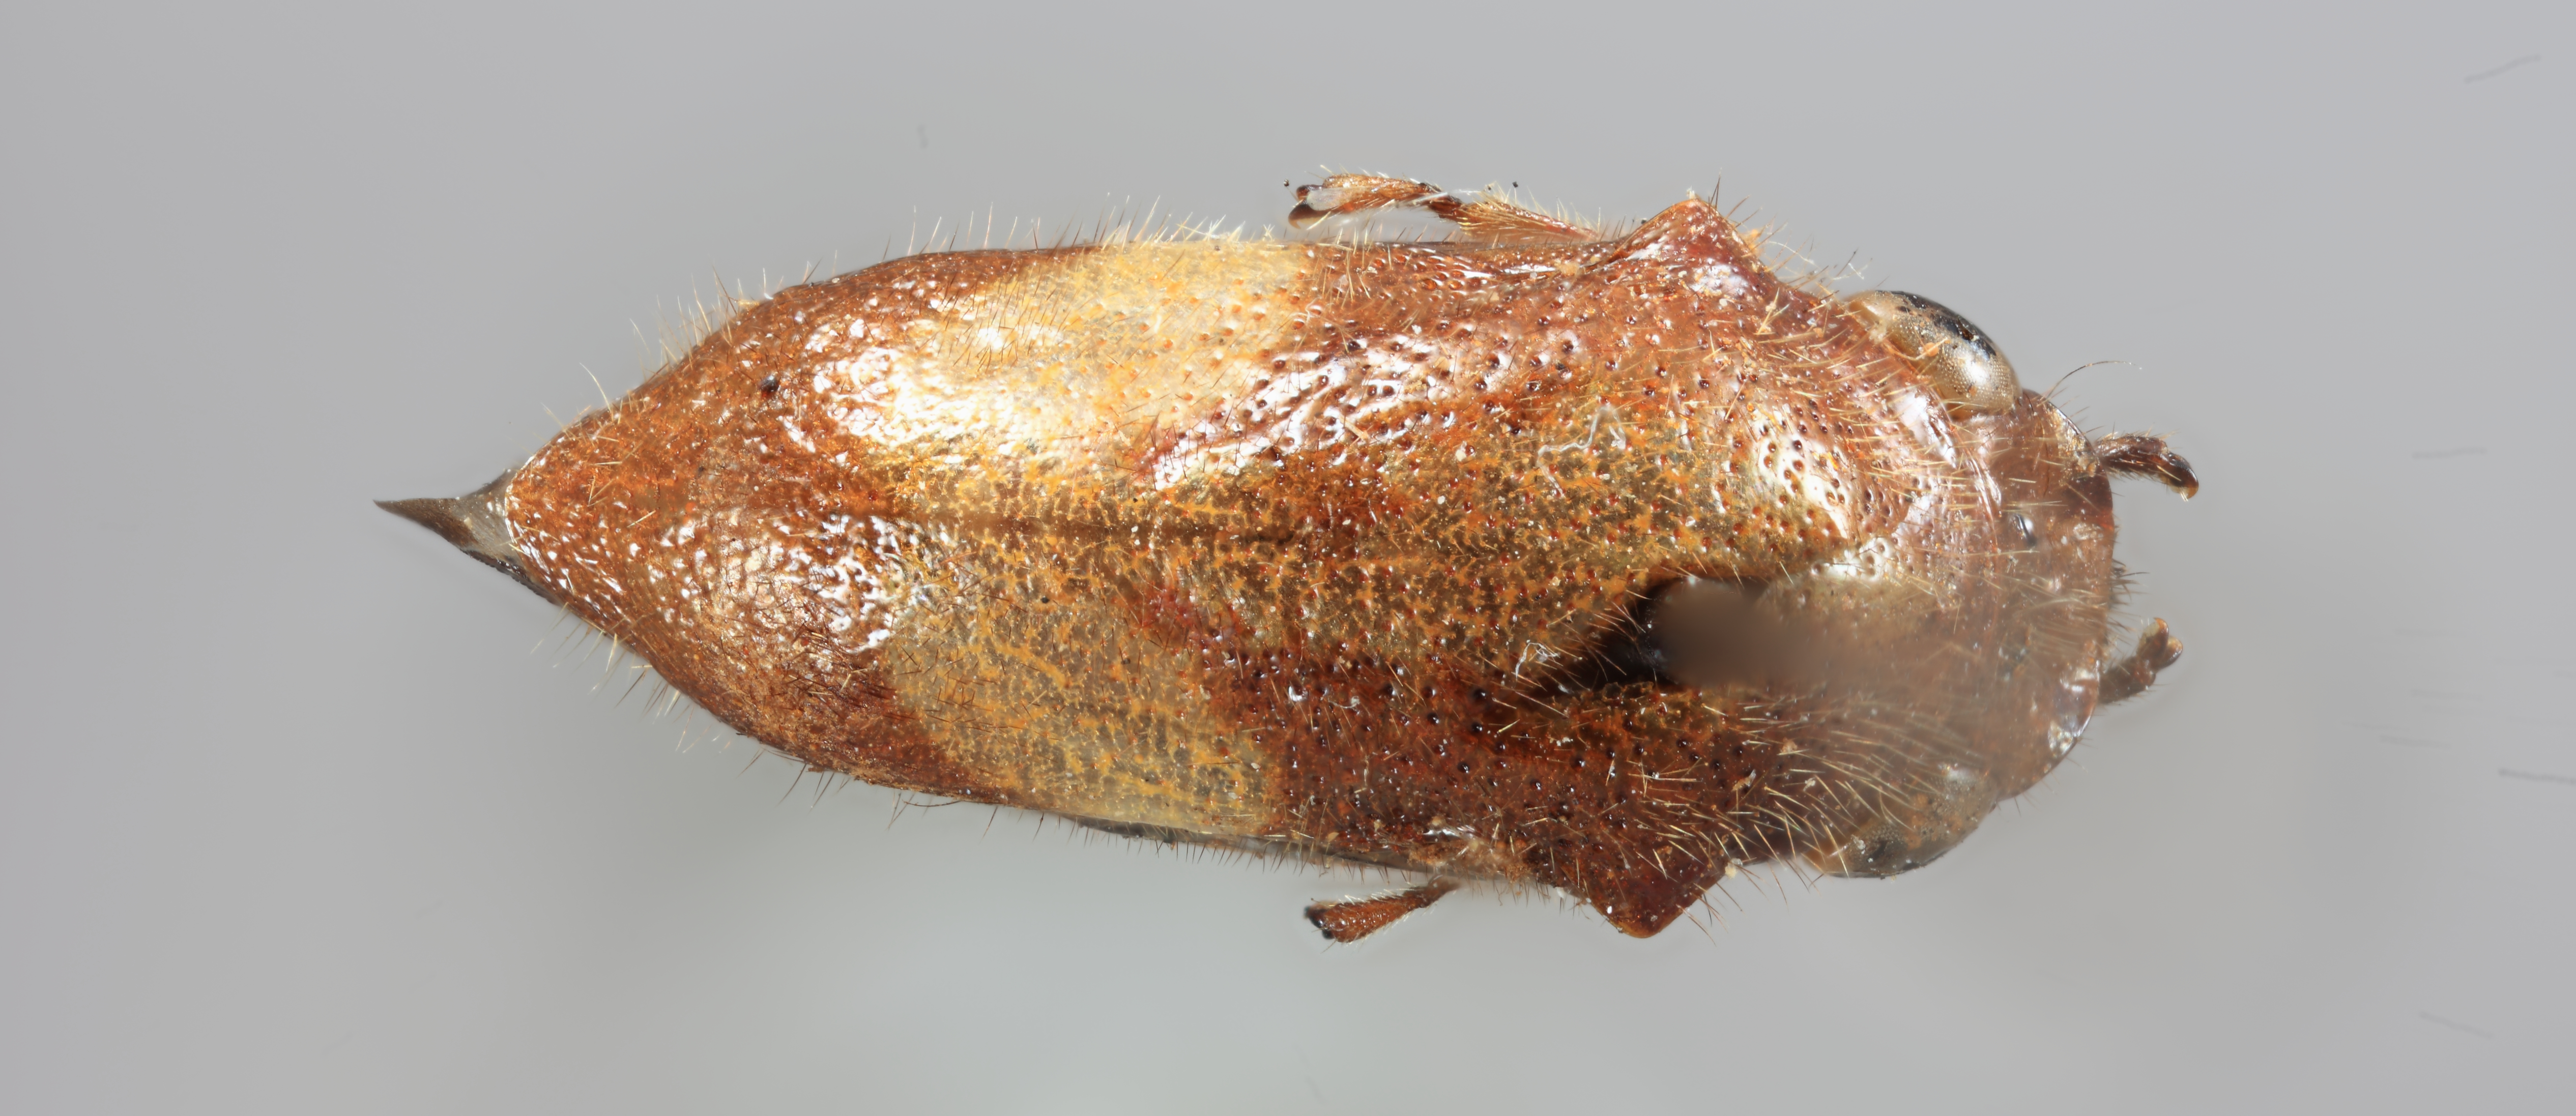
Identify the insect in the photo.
Boethoos hirsuta
